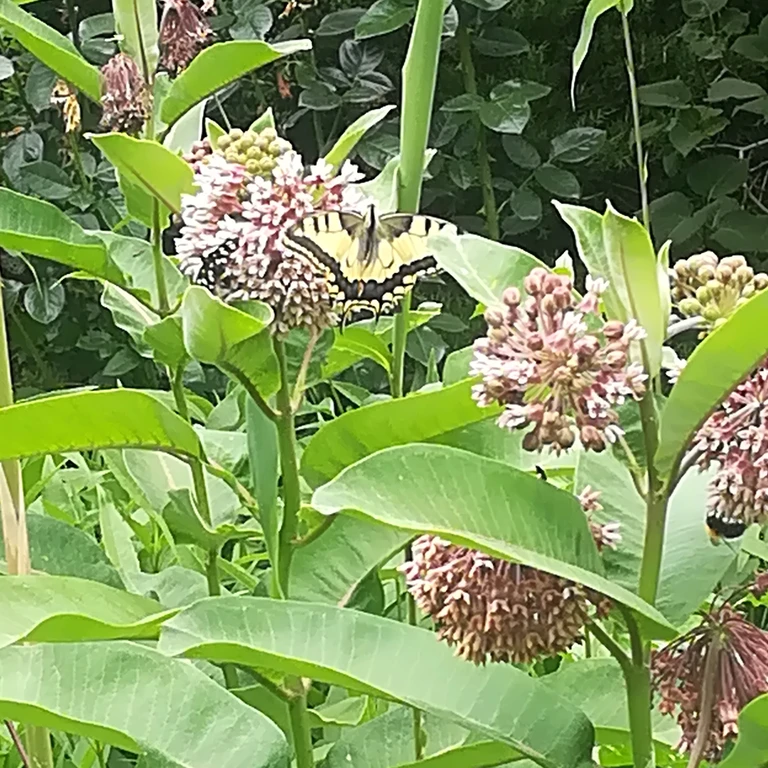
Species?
Papilio machaon
